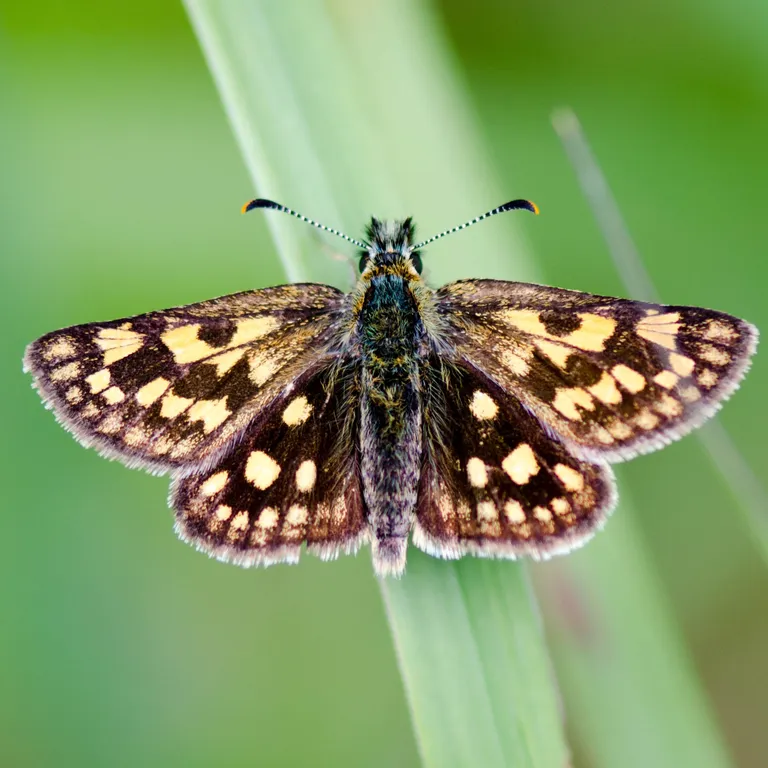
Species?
Carterocephalus palaemon
